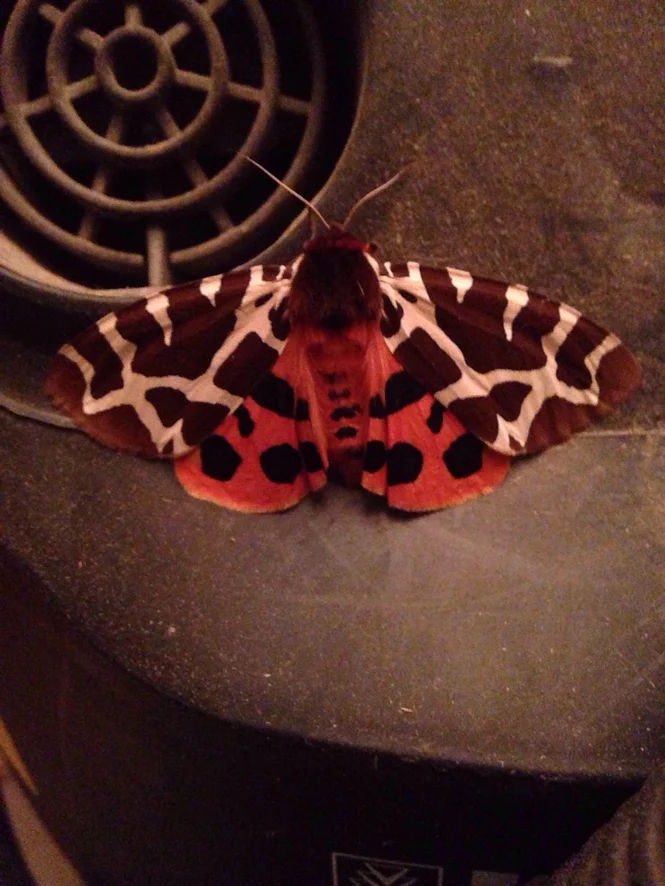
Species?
Arctia caja
